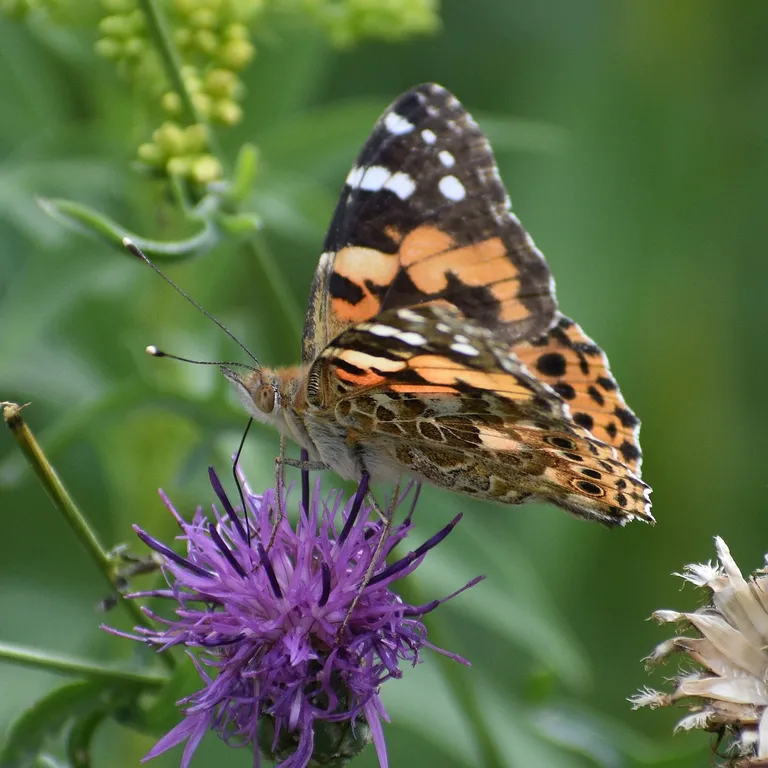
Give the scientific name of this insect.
Vanessa cardui
